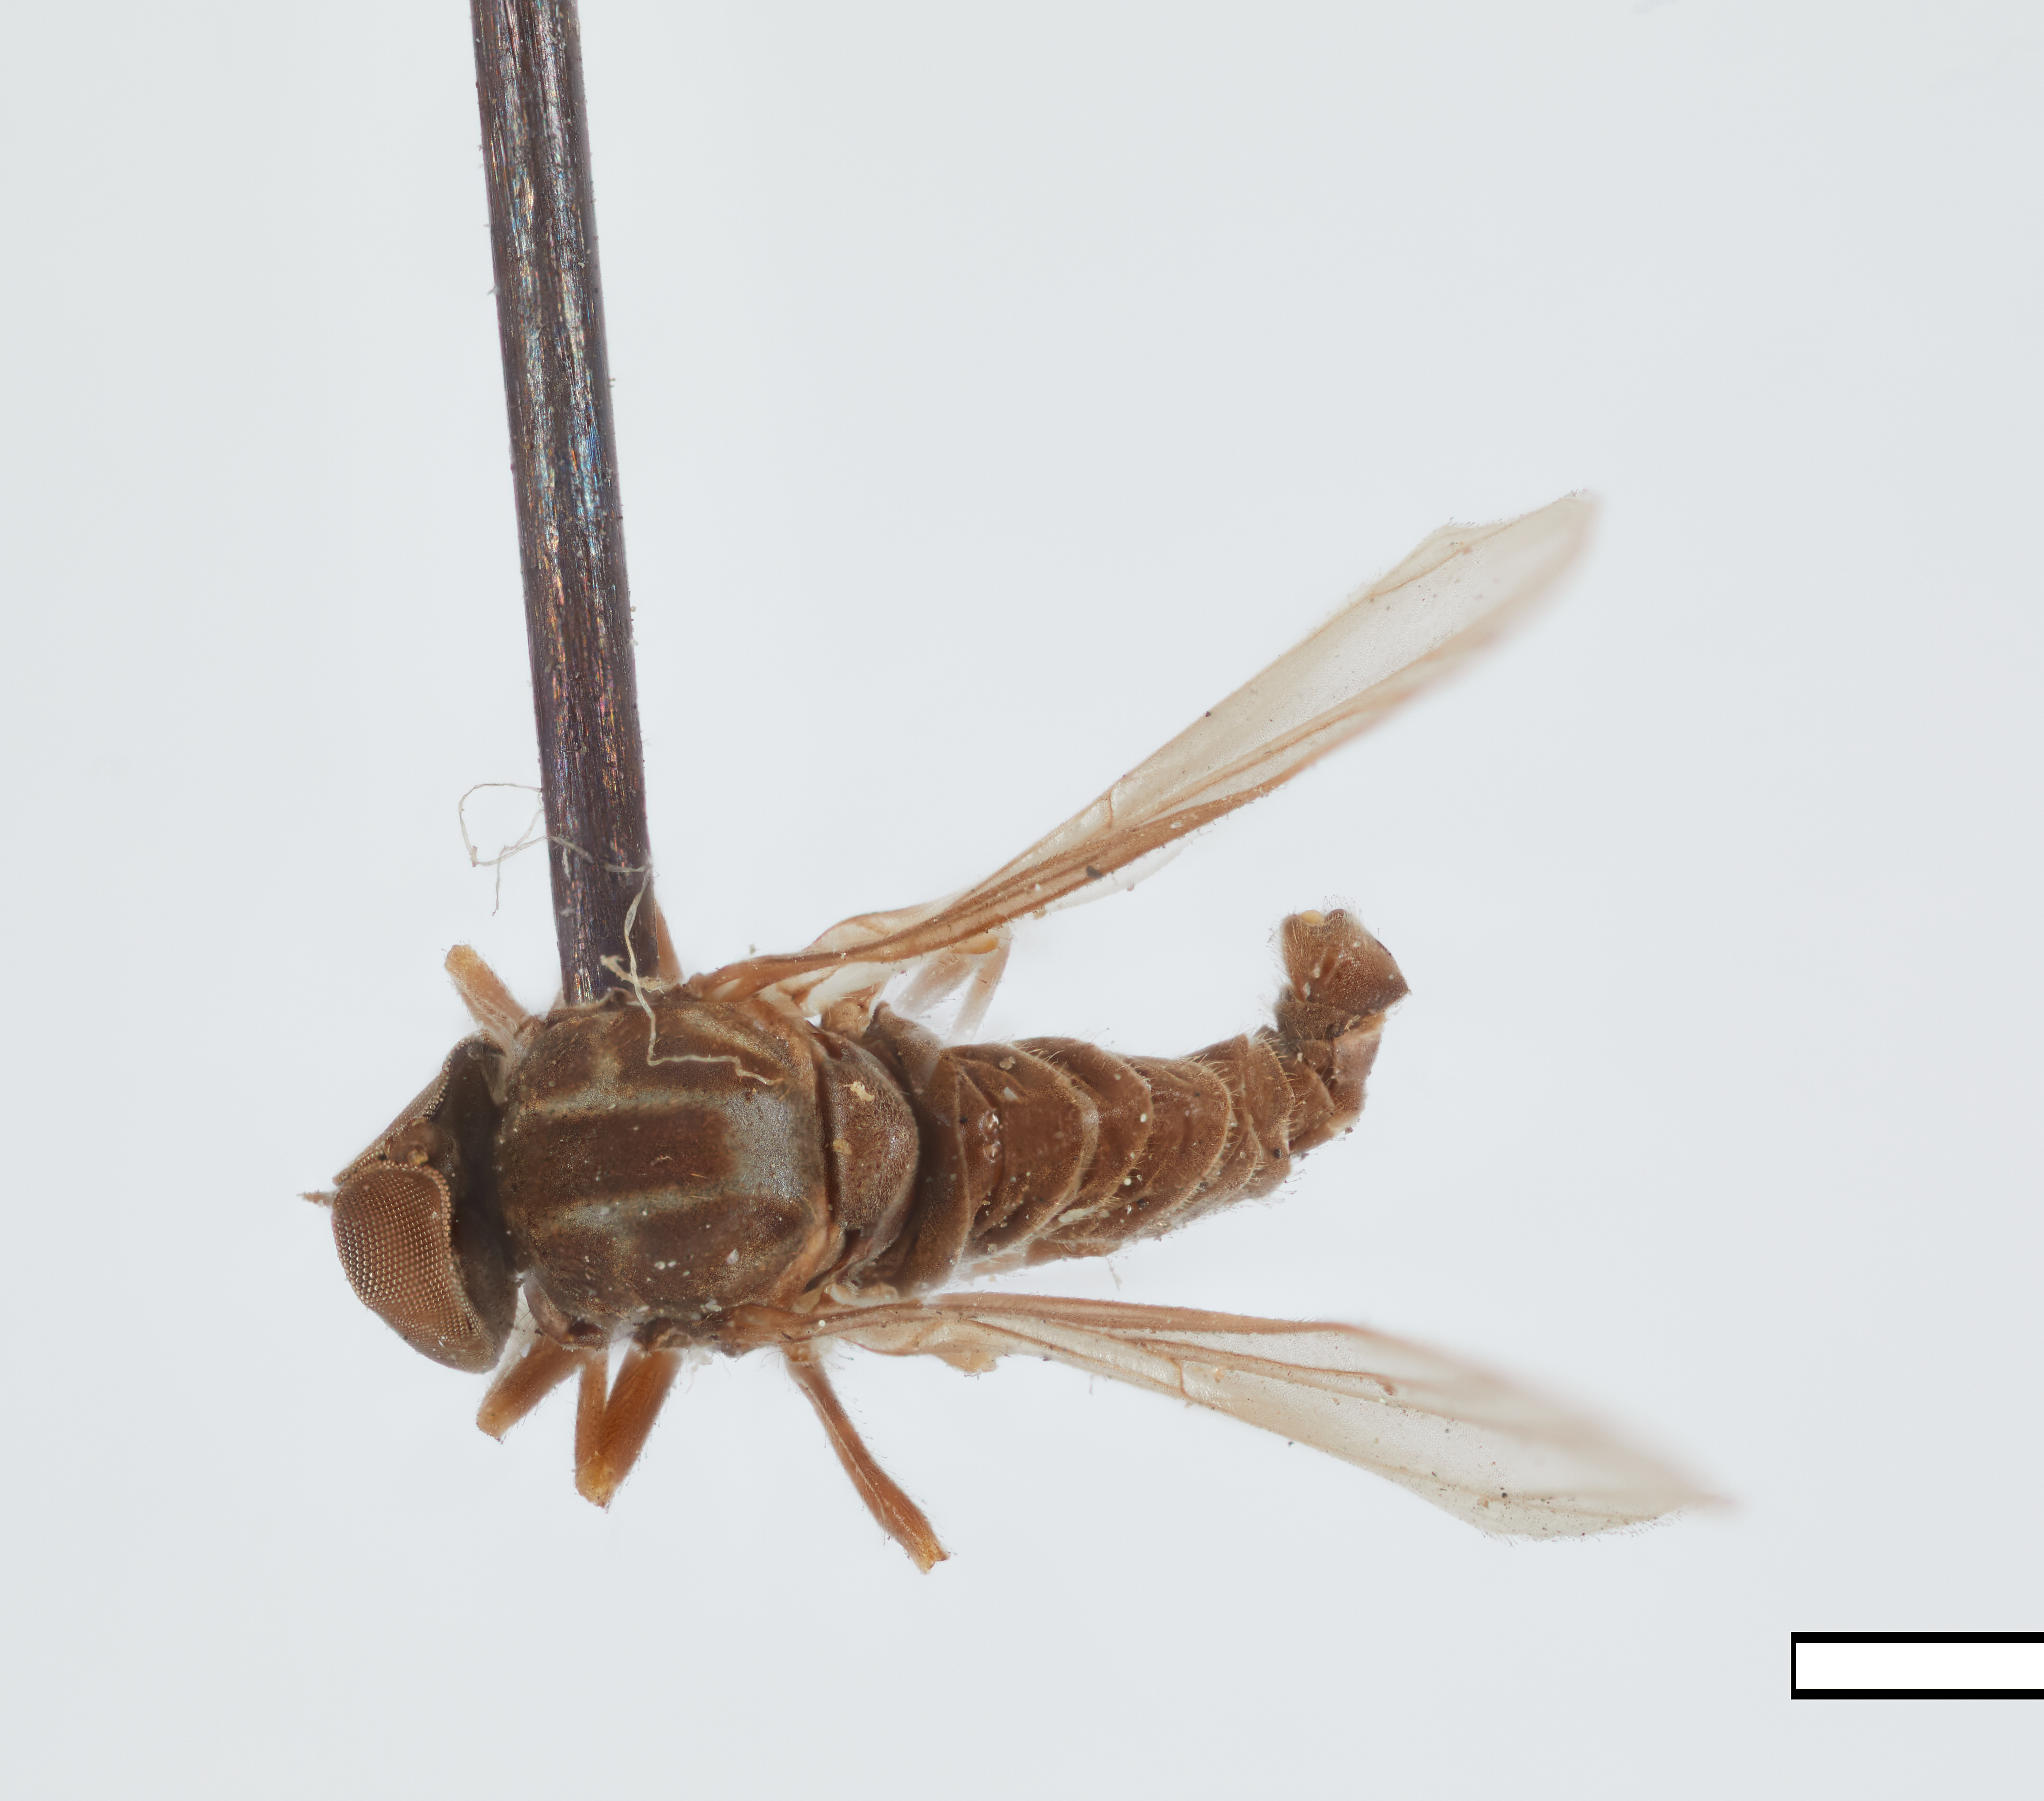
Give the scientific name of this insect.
Hilarimorpha mandana
